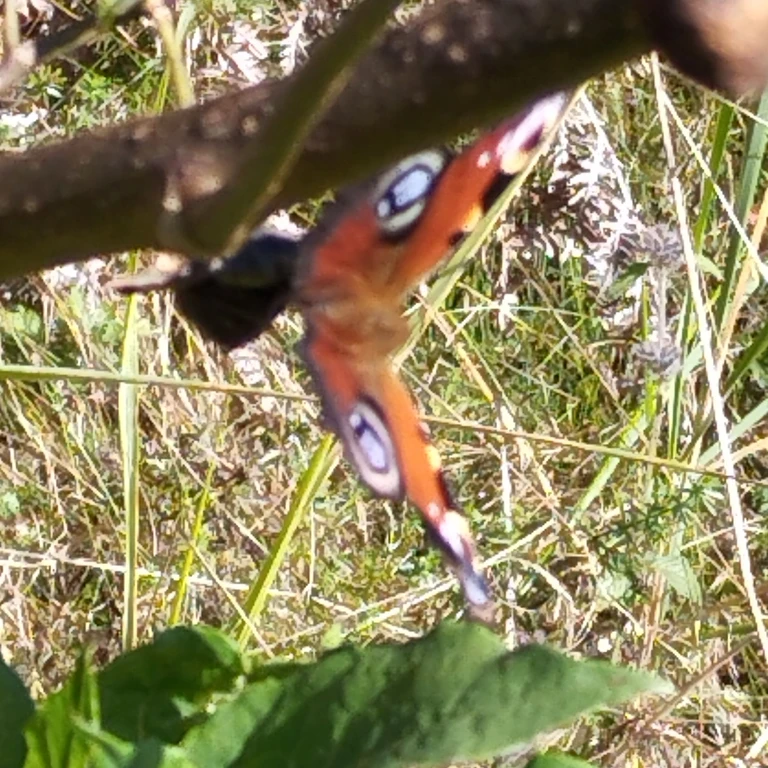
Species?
Aglais io
